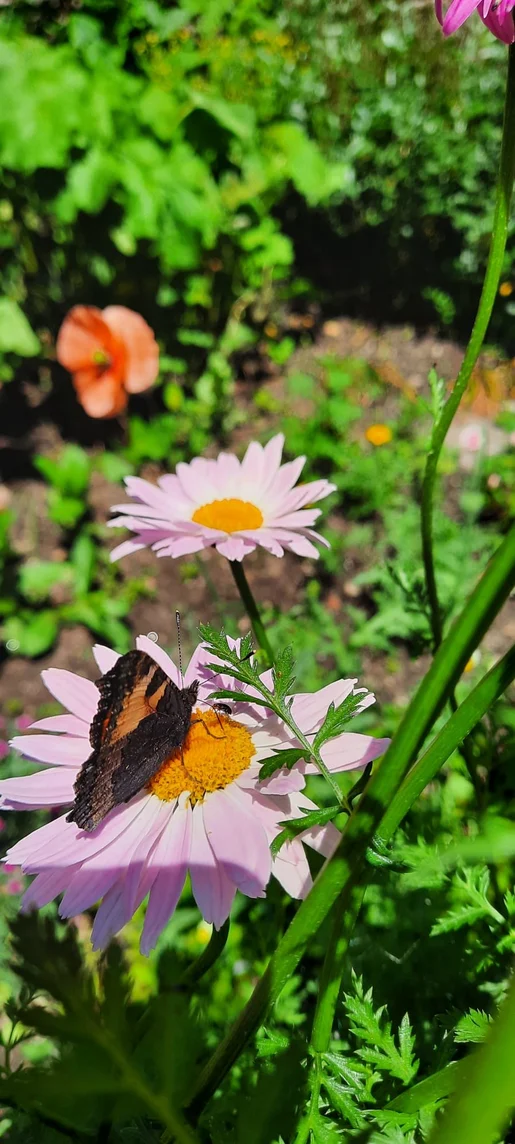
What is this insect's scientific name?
Aglais urticae
